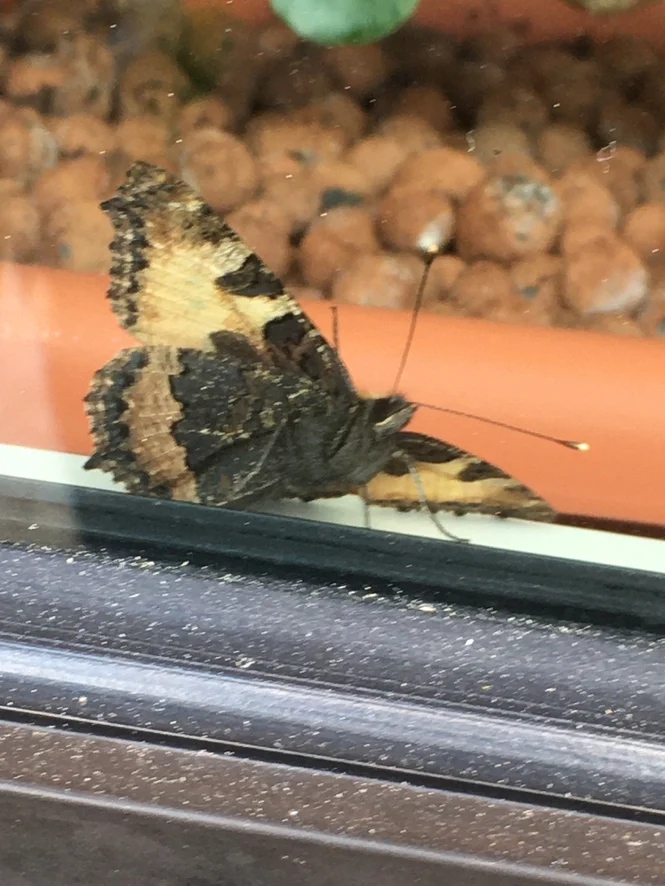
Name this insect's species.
Aglais urticae
